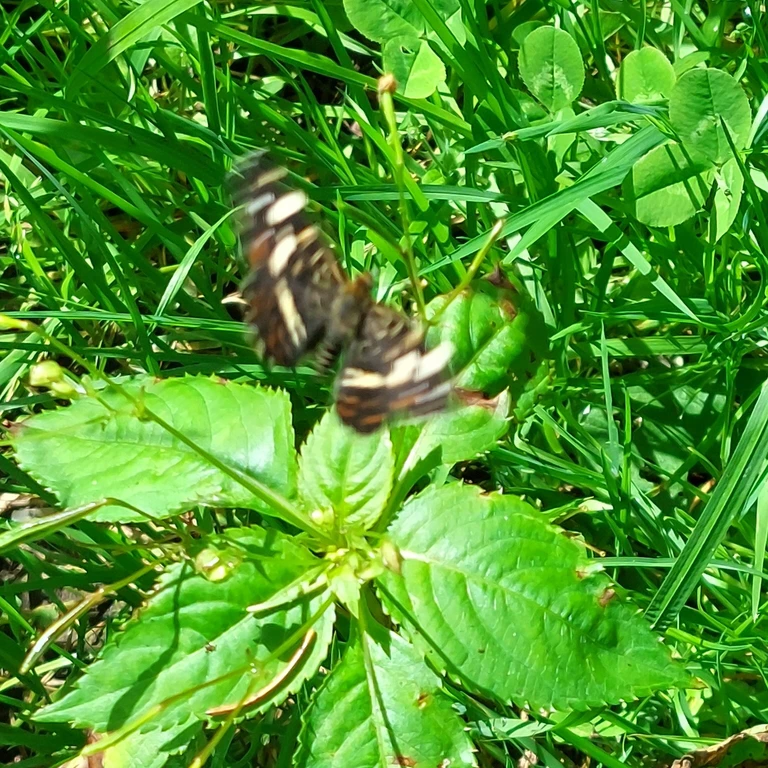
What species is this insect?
Araschnia levana
